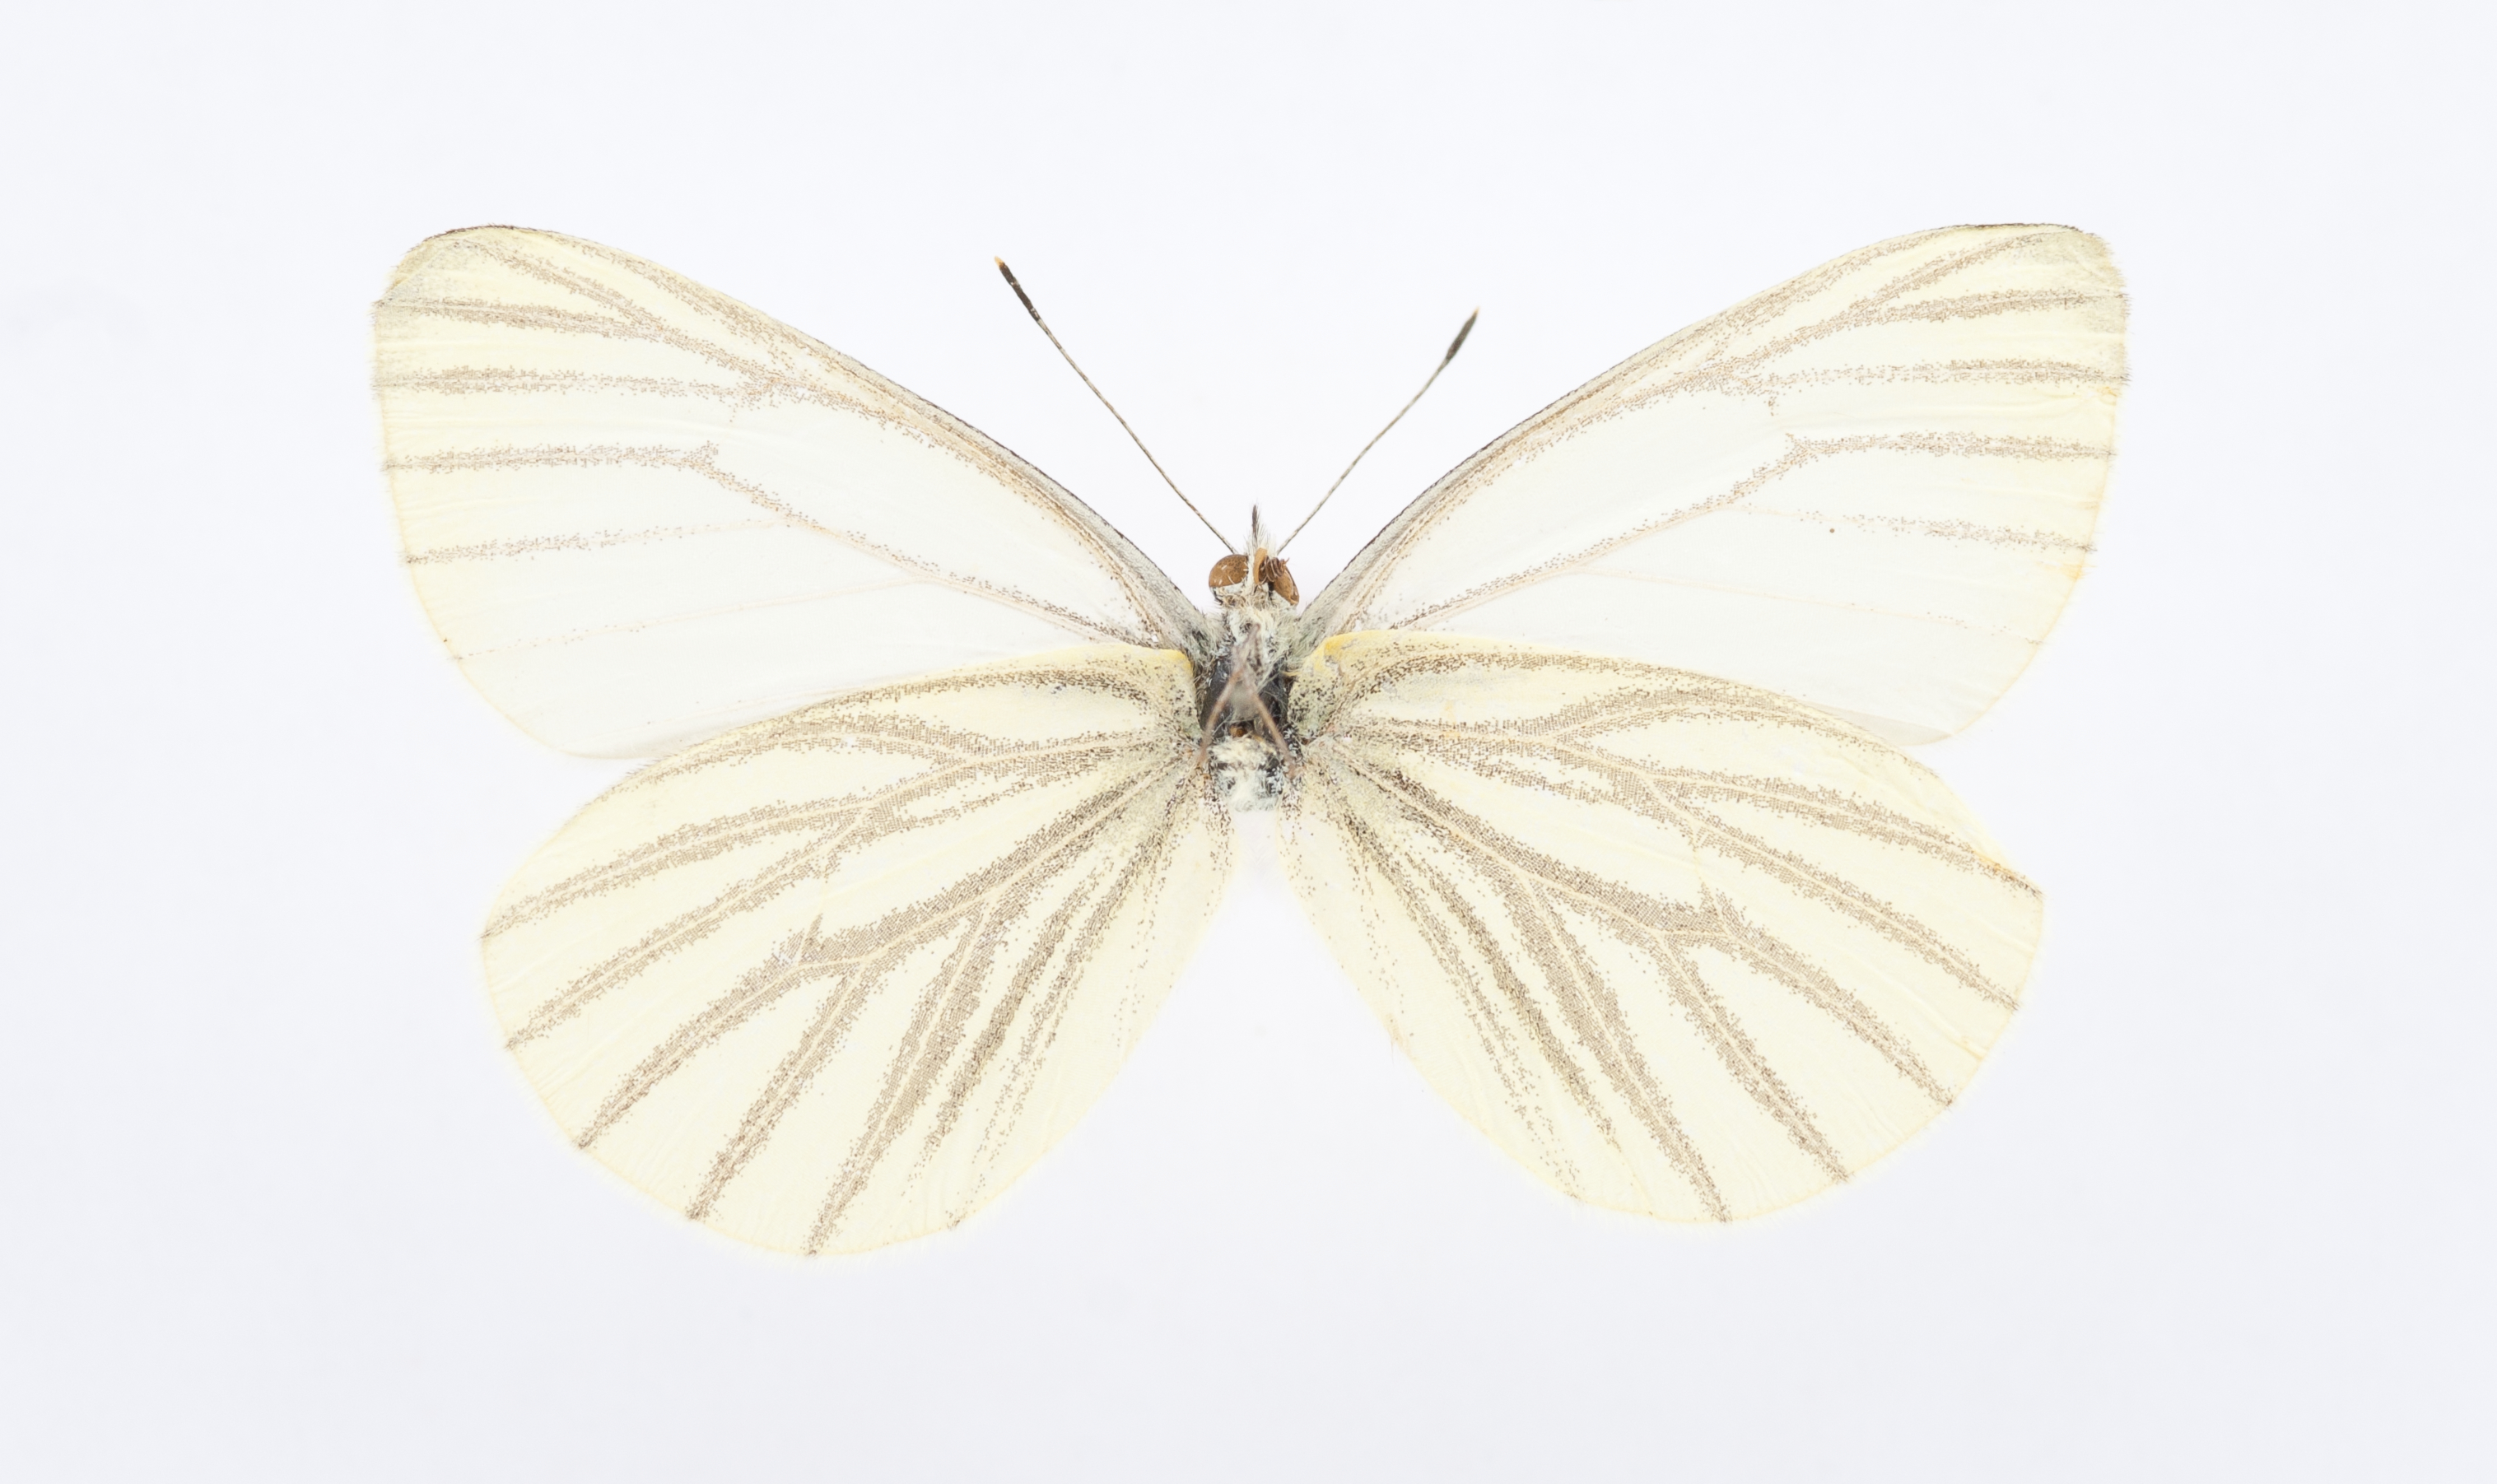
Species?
Pieris napi
